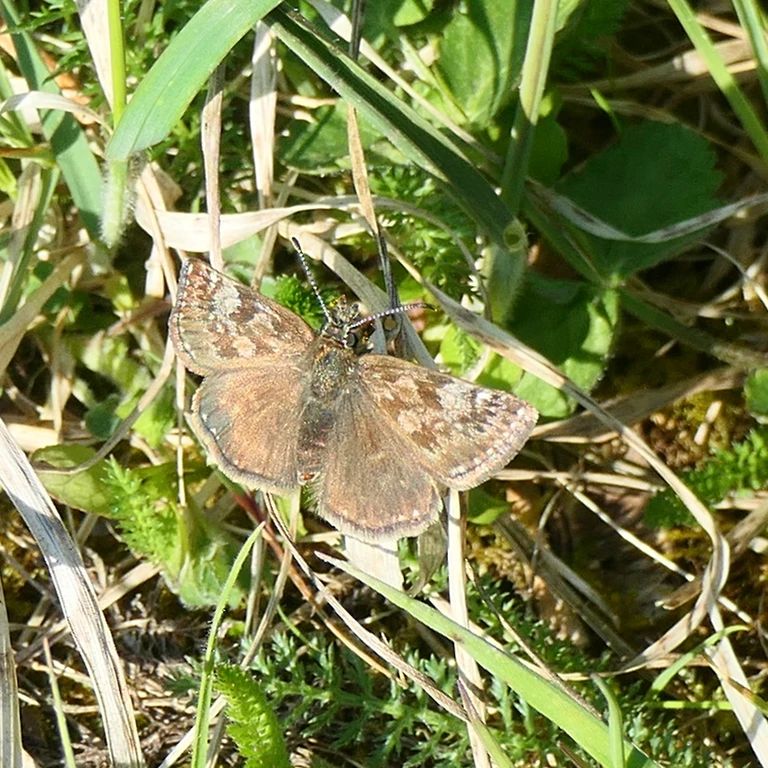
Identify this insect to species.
Erynnis tages
